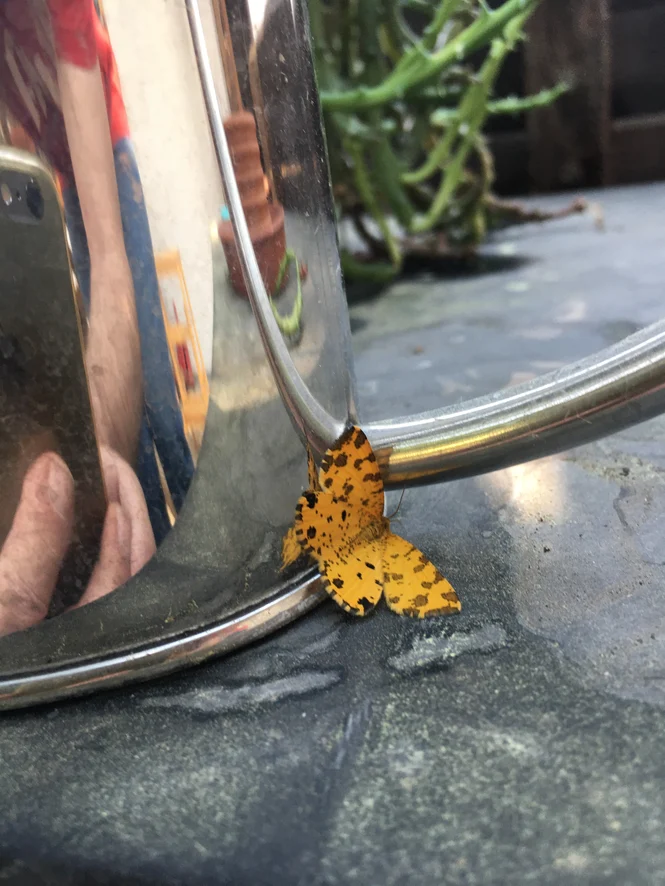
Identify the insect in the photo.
Pseudopanthera macularia
